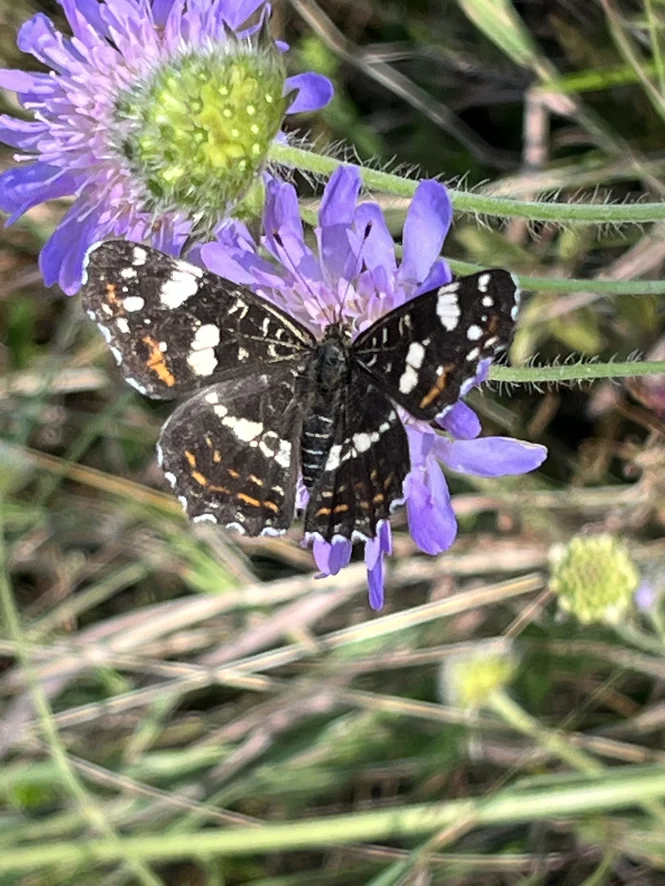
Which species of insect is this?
Araschnia levana
